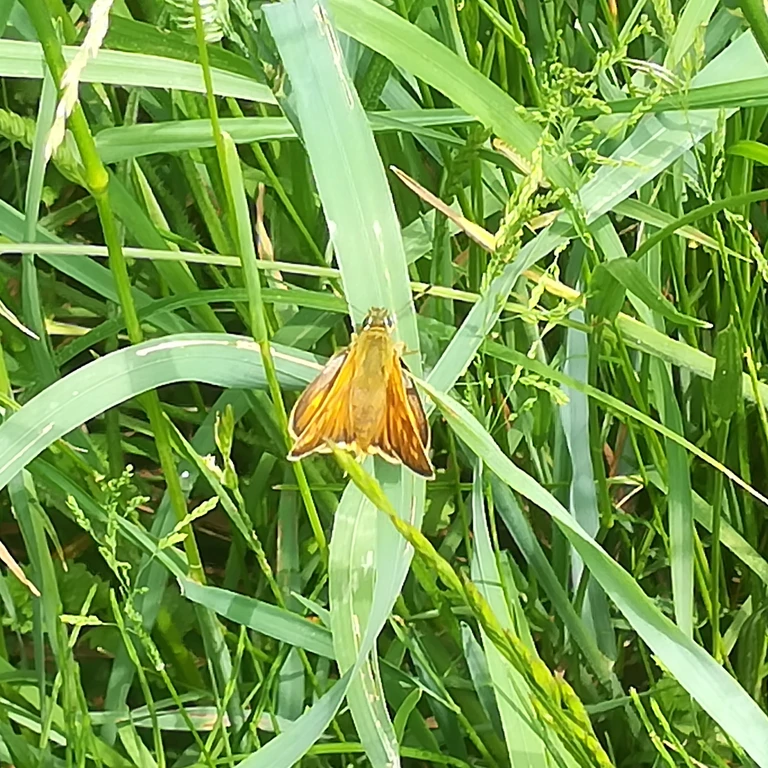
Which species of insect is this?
Ochlodes sylvanus (also Ochlodes venata)
